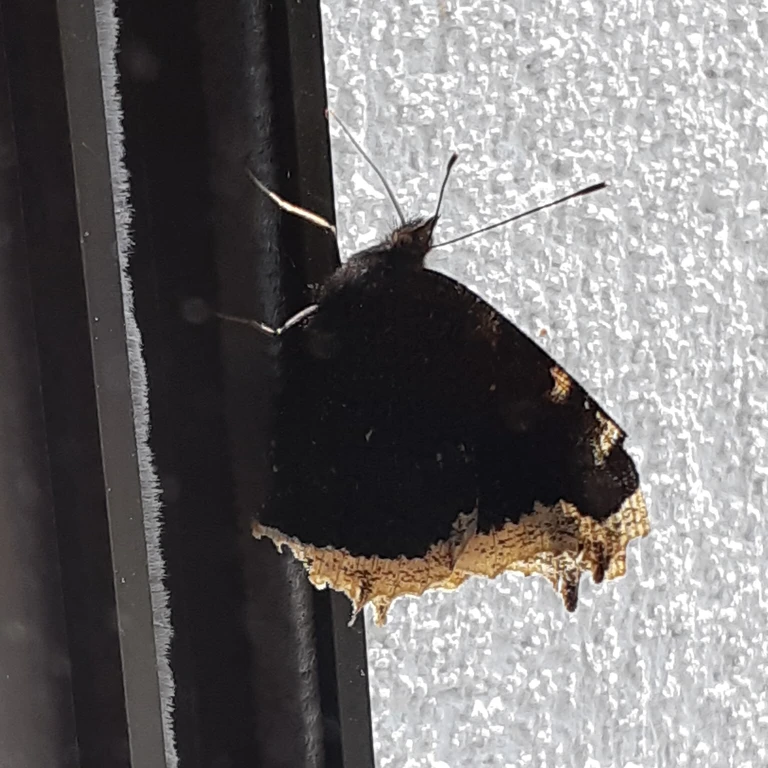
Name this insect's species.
Nymphalis antiopa
